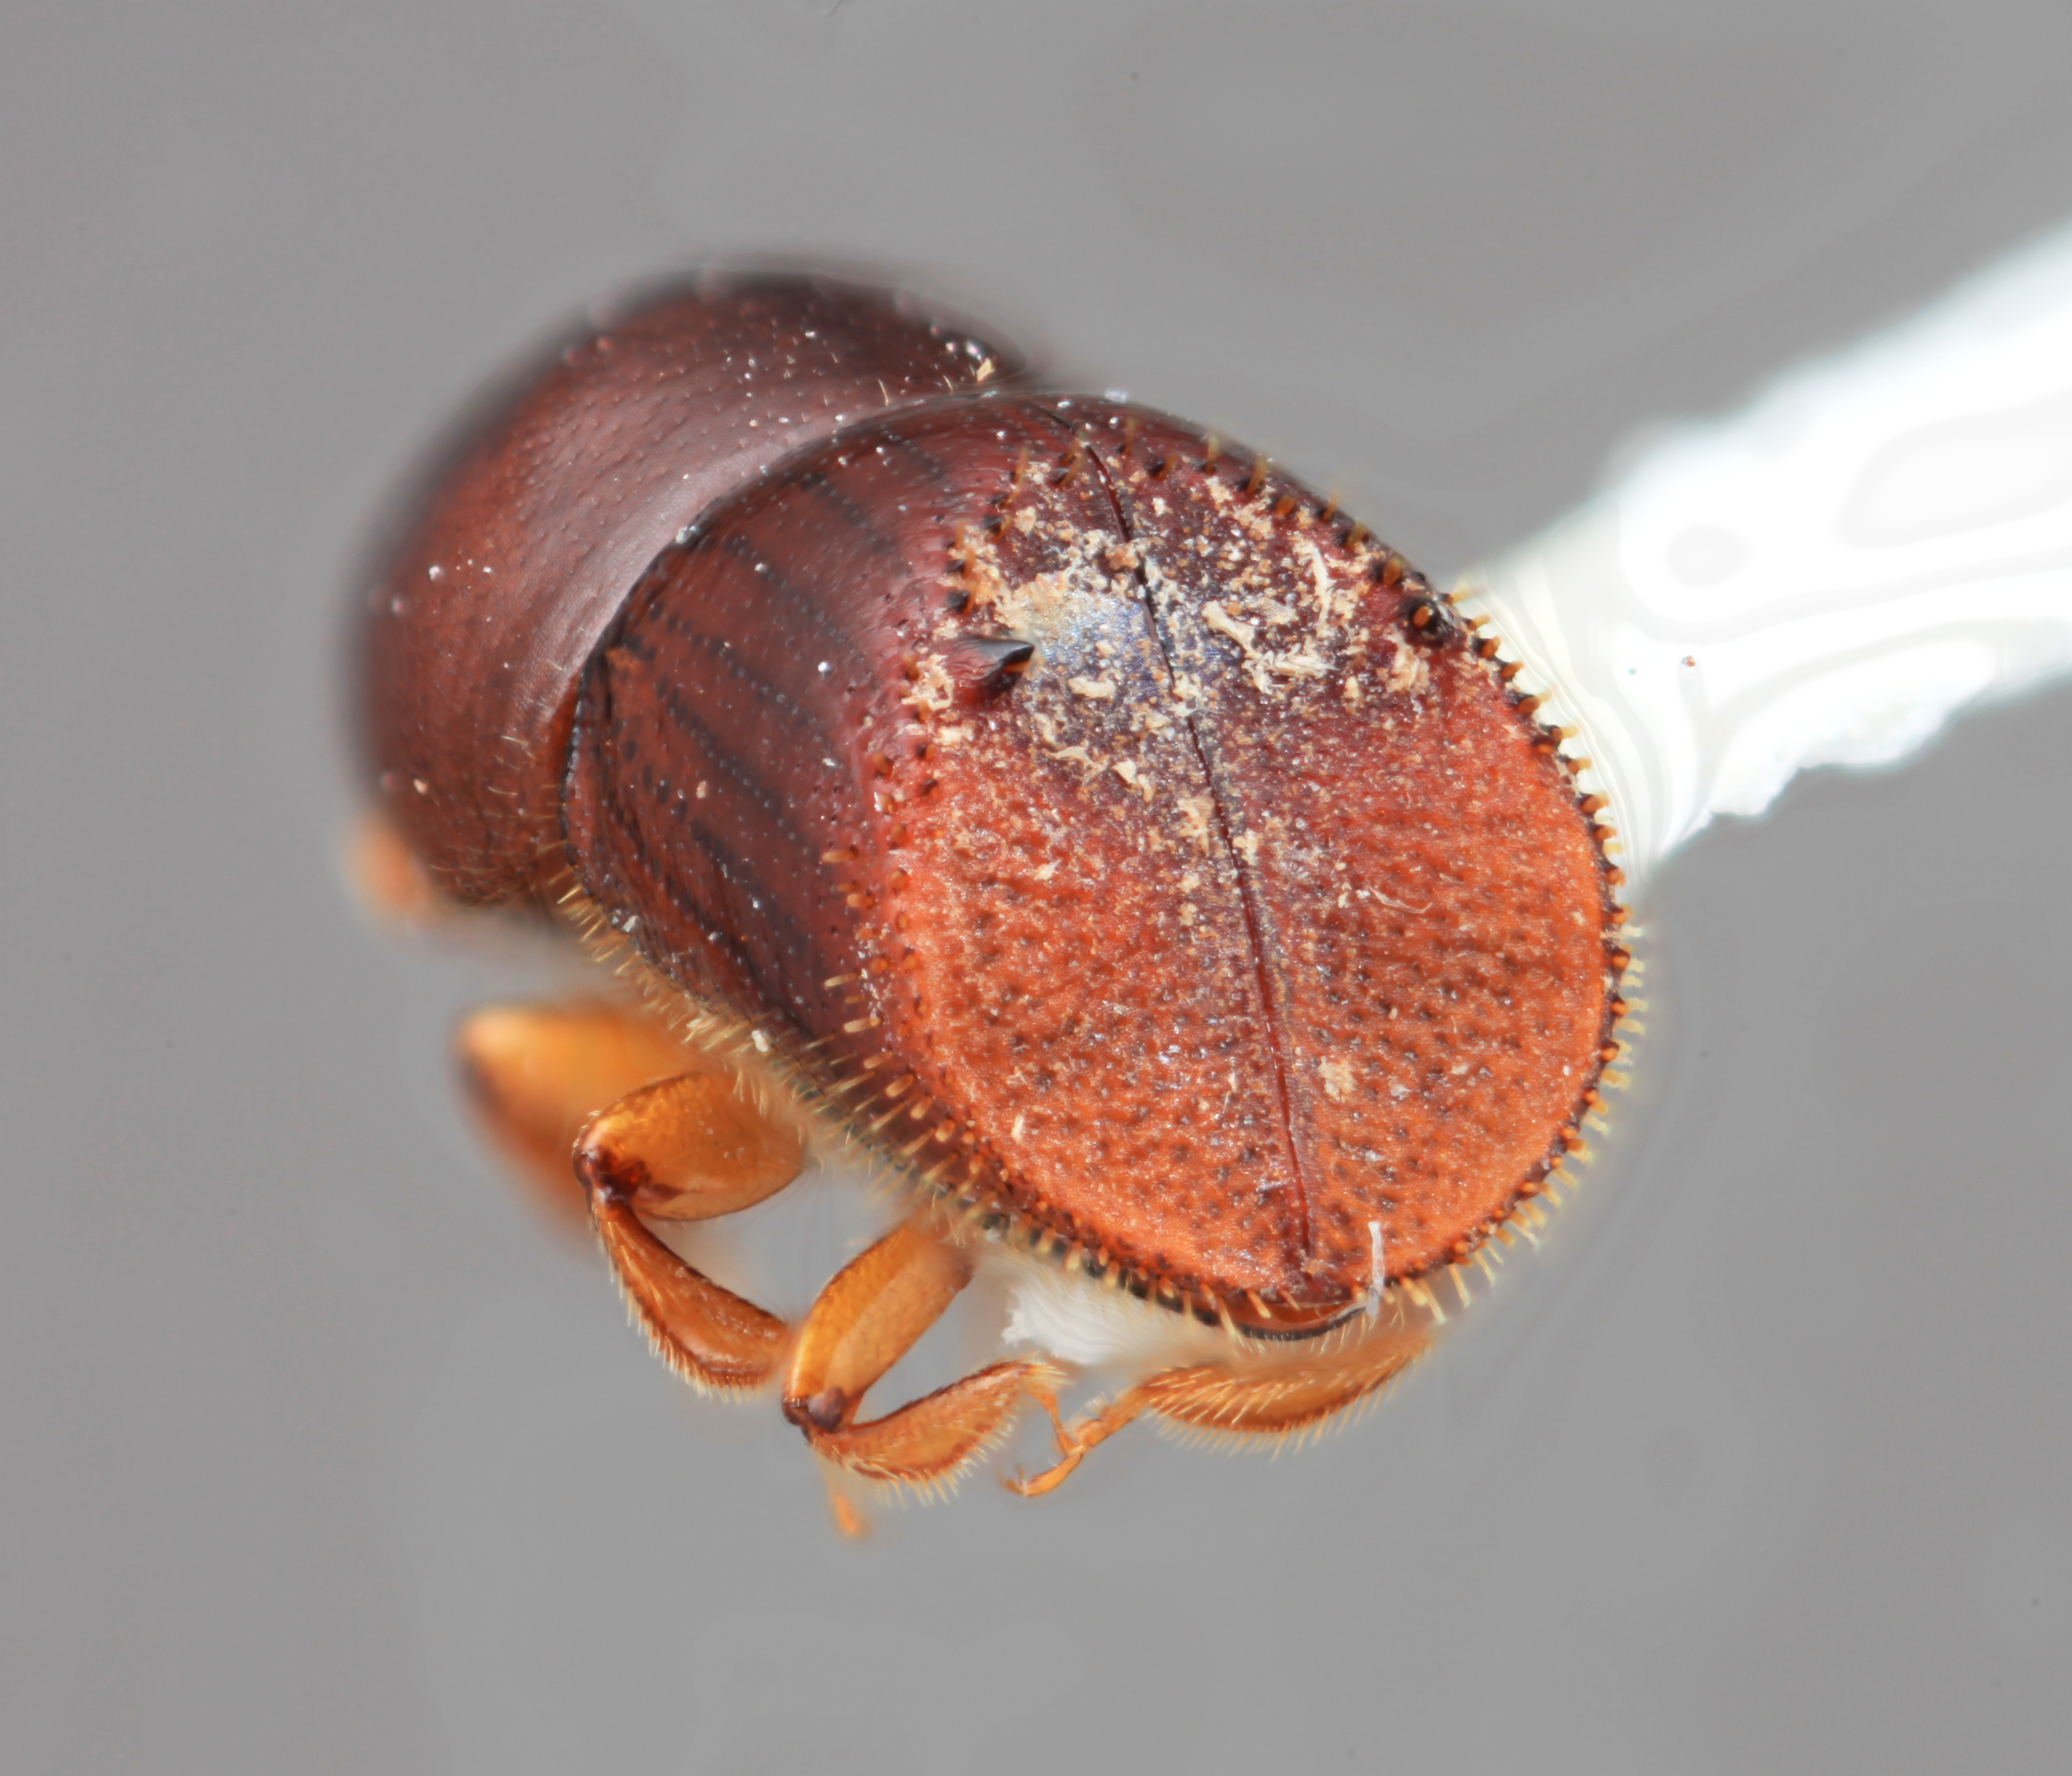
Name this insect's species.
Taurodemus varulus (also Xyleborus varulus)
